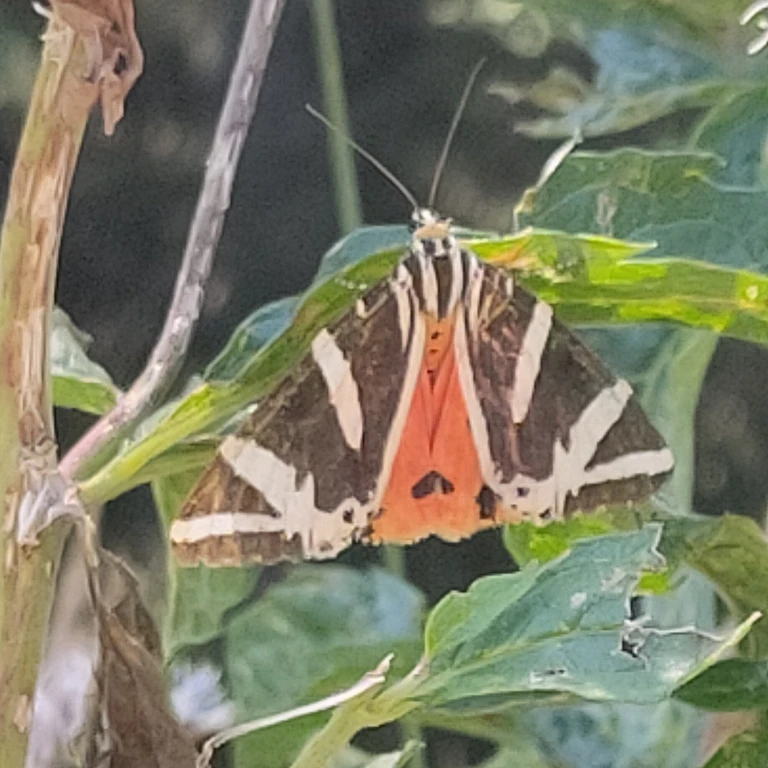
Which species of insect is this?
Euplagia quadripunctaria
